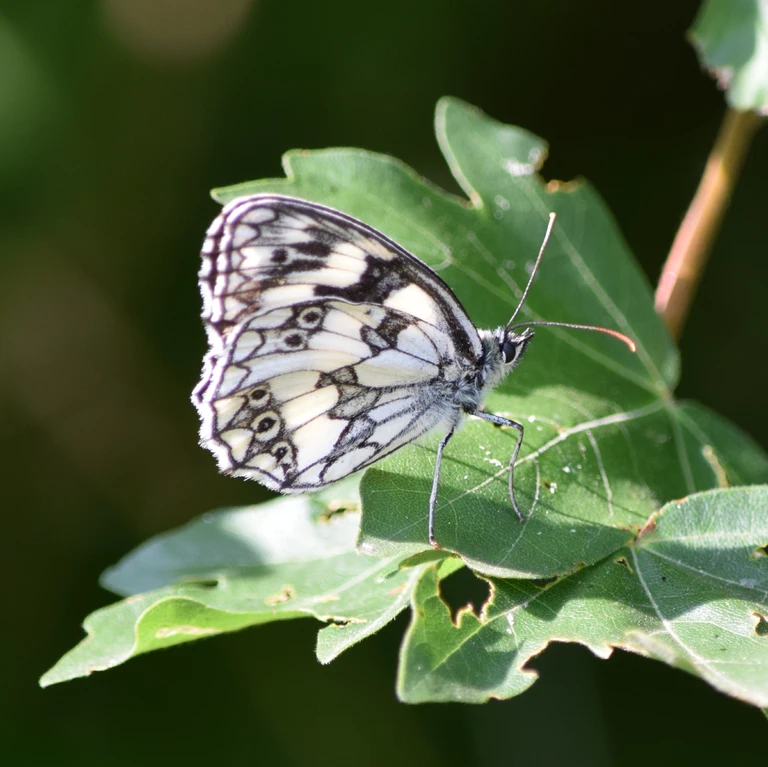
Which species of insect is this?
Melanargia galathea
